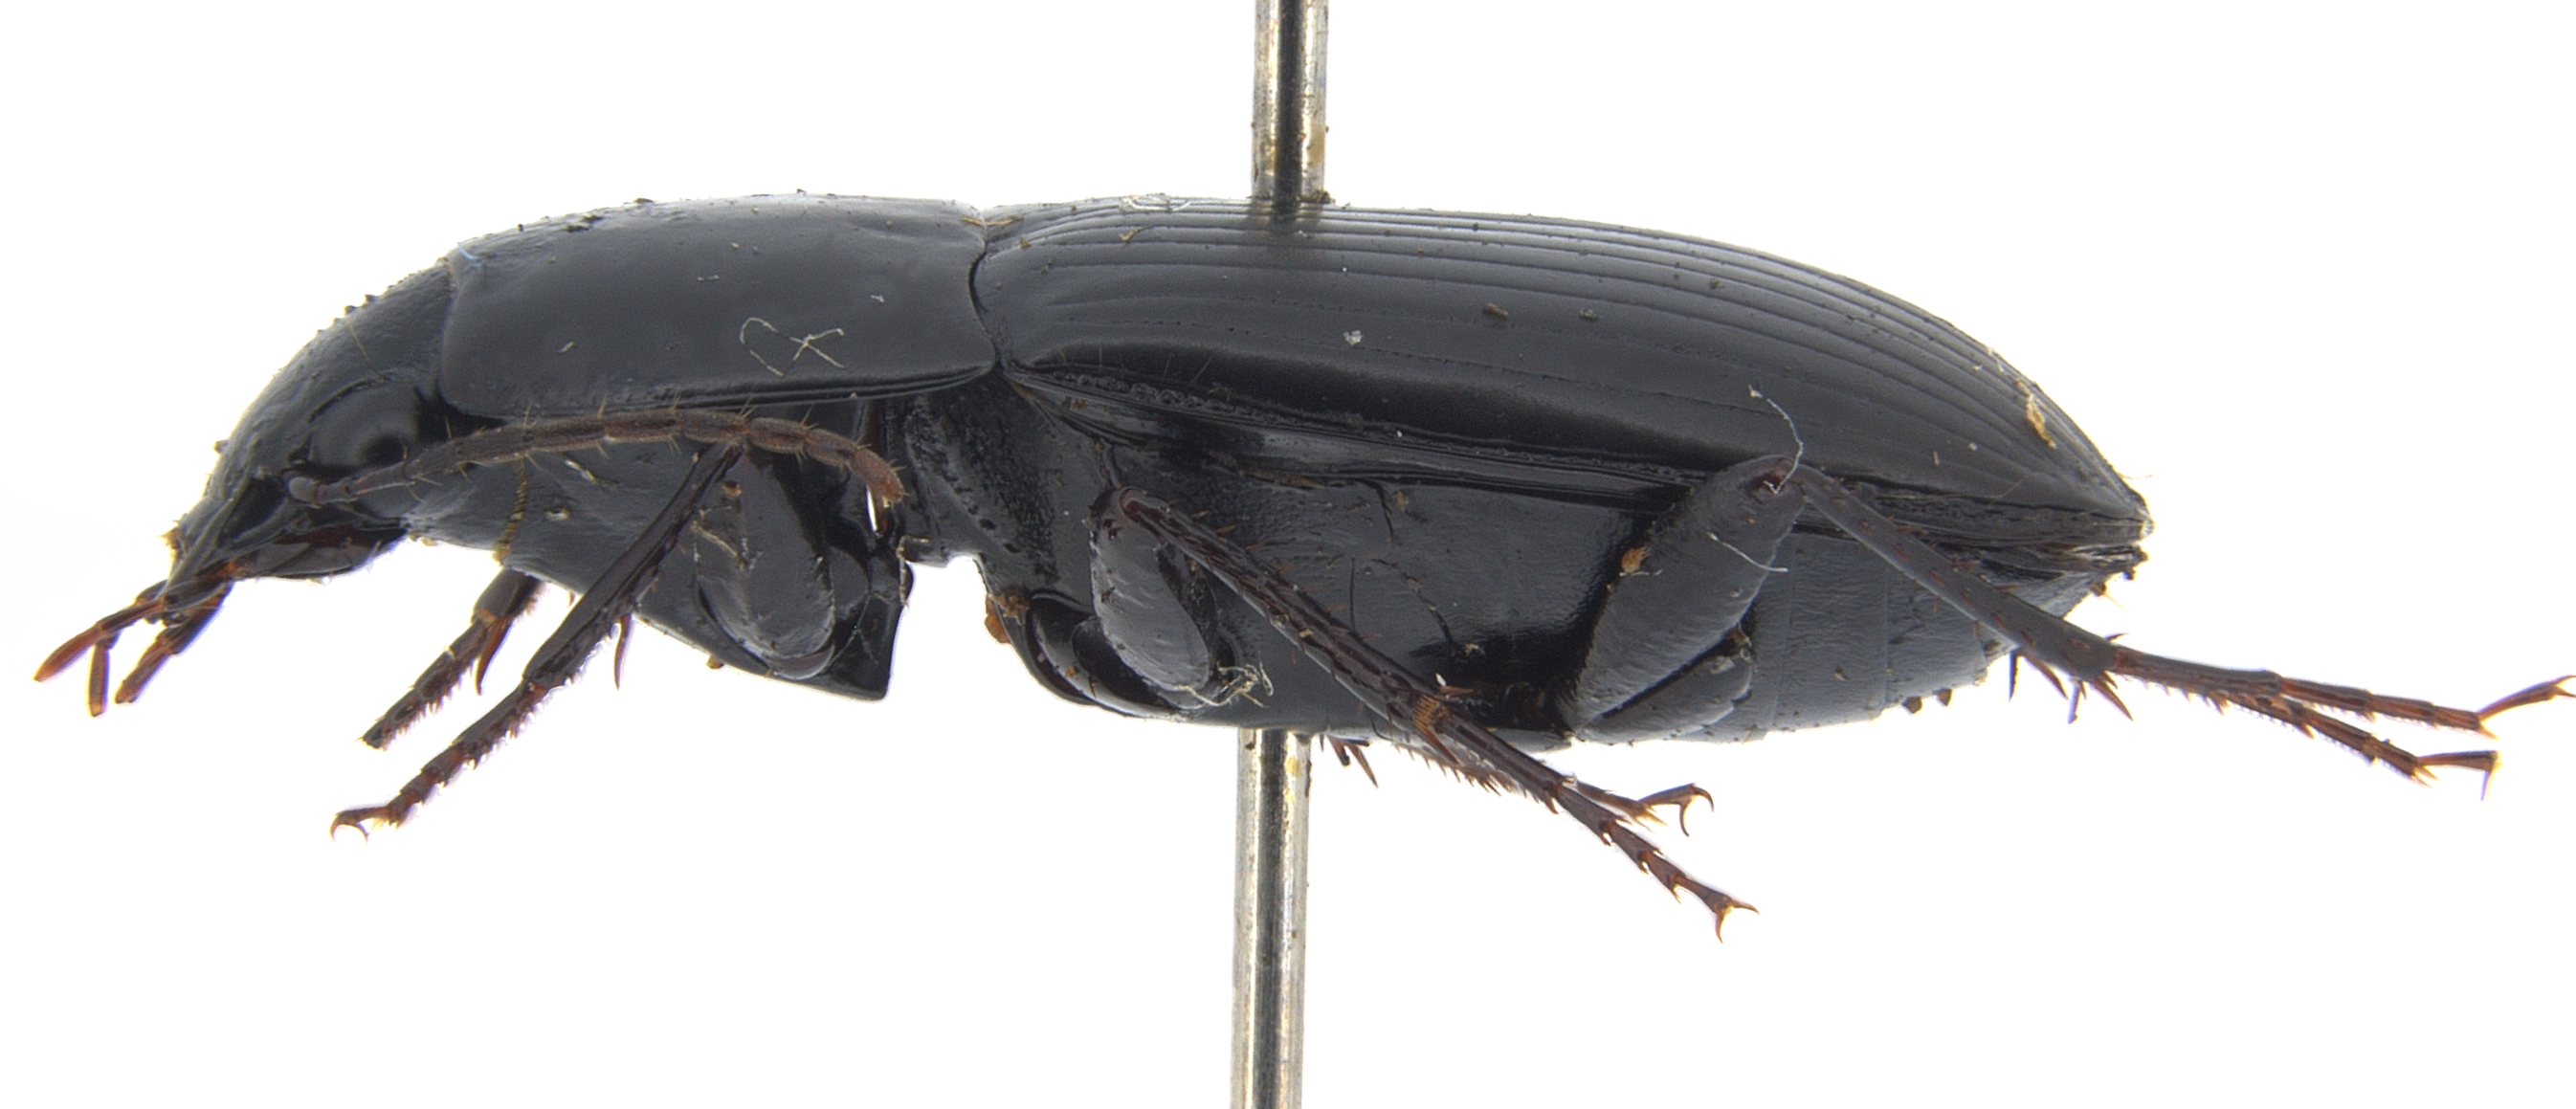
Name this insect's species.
Oodes brevis
